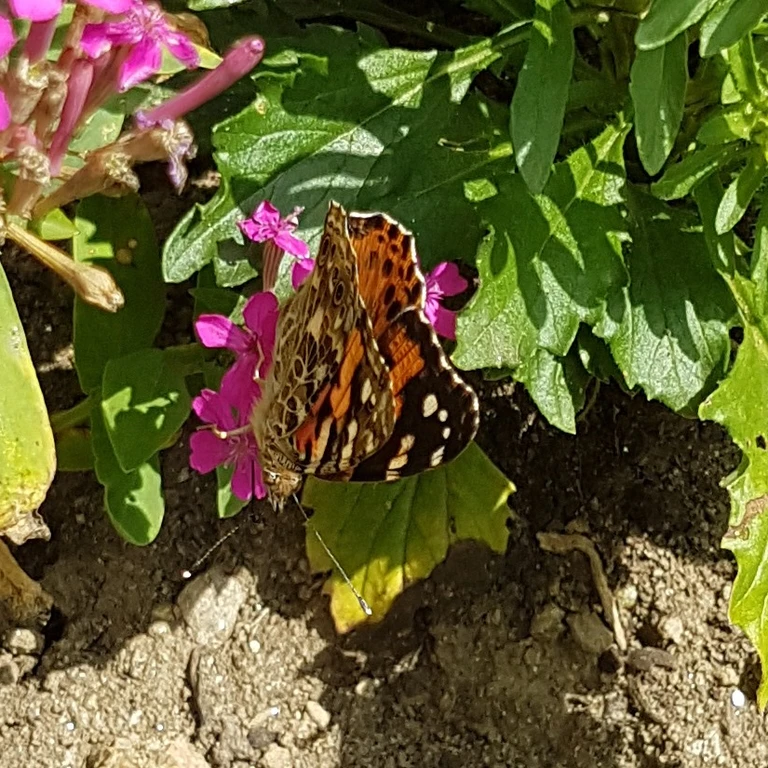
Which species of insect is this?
Vanessa cardui
